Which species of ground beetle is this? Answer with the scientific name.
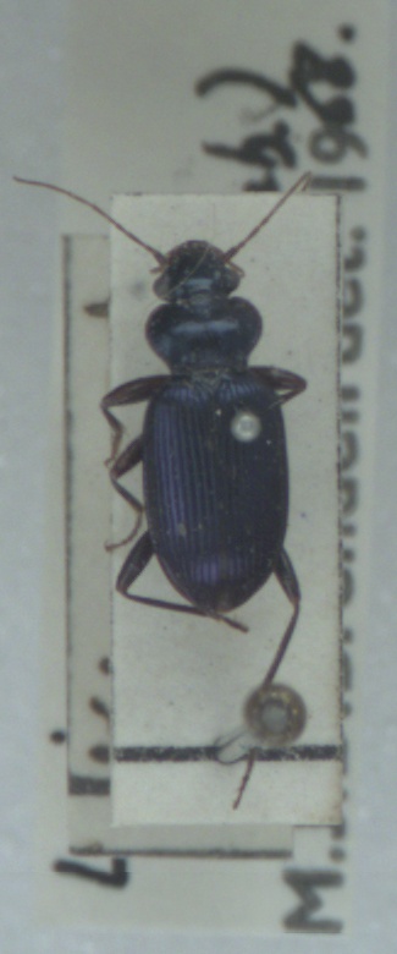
Leistus spinibarbis
